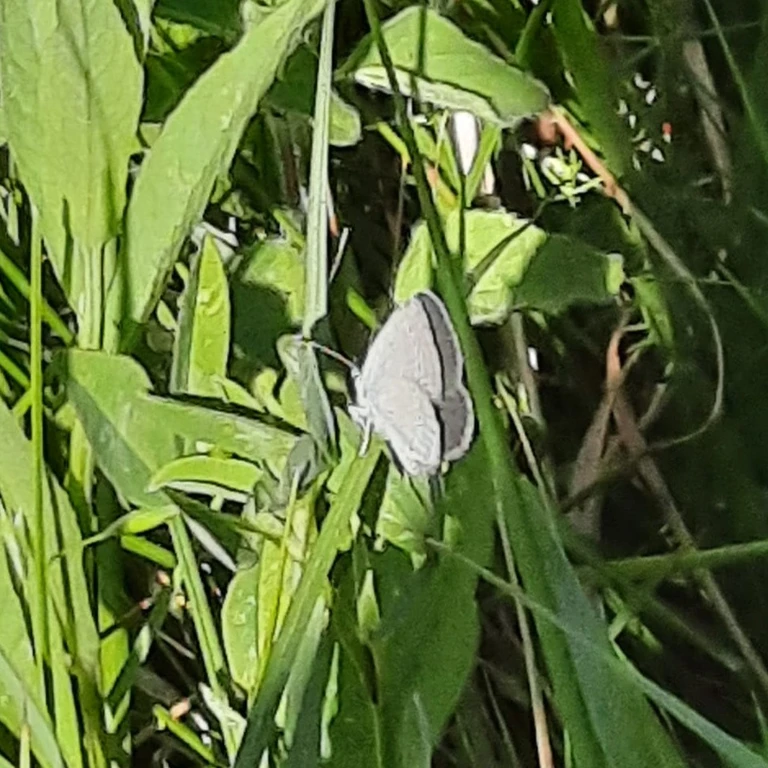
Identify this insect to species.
Cupido minimus
